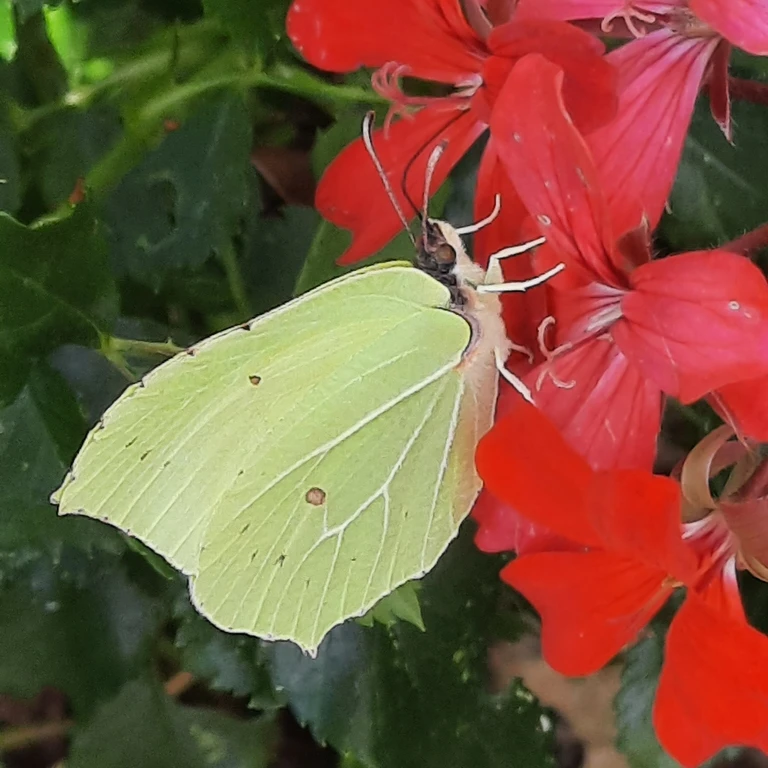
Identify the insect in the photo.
Gonepteryx rhamni
